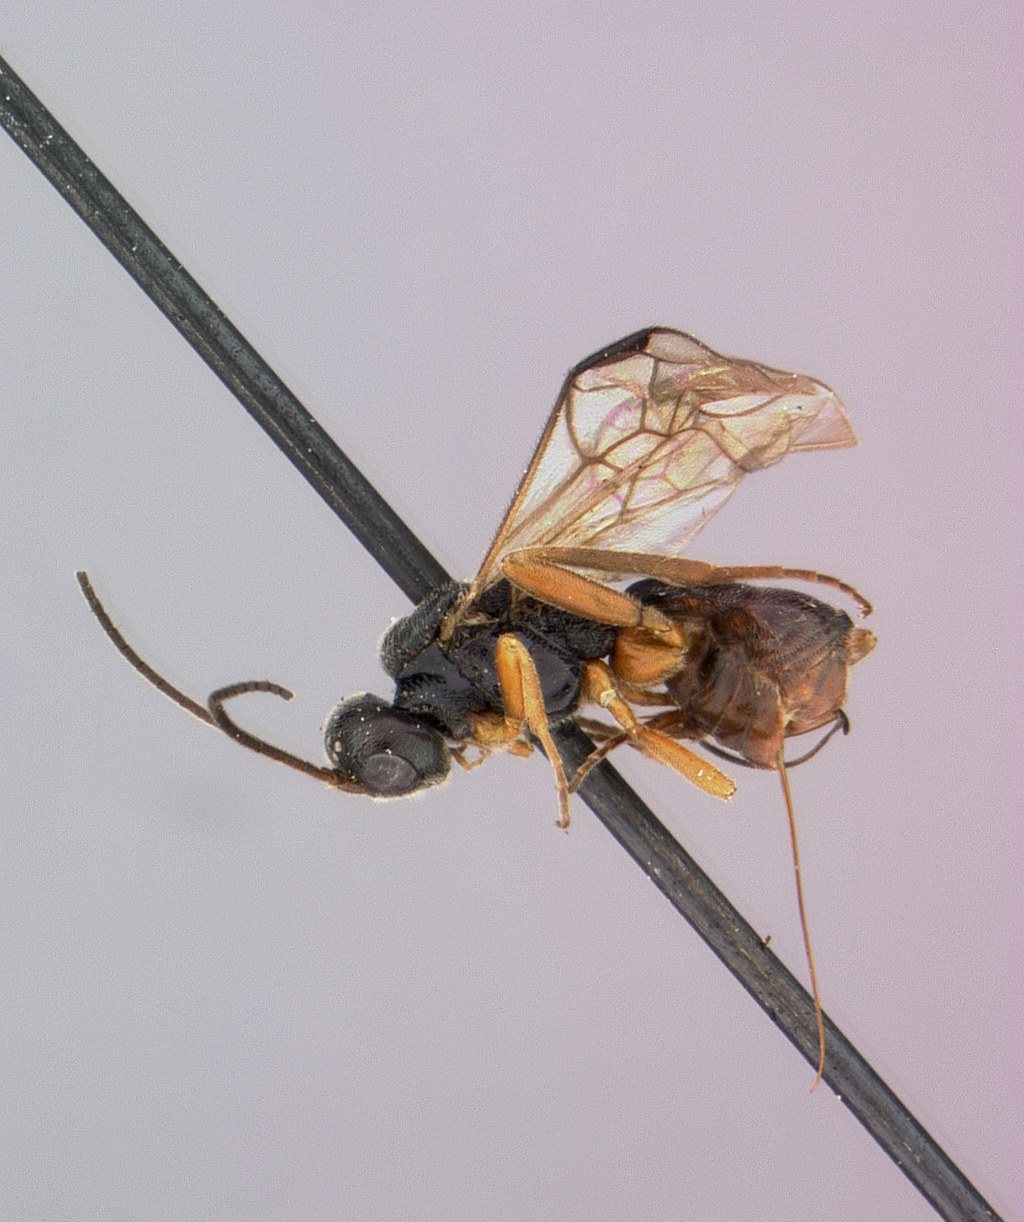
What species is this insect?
Brachistes strigitergum
